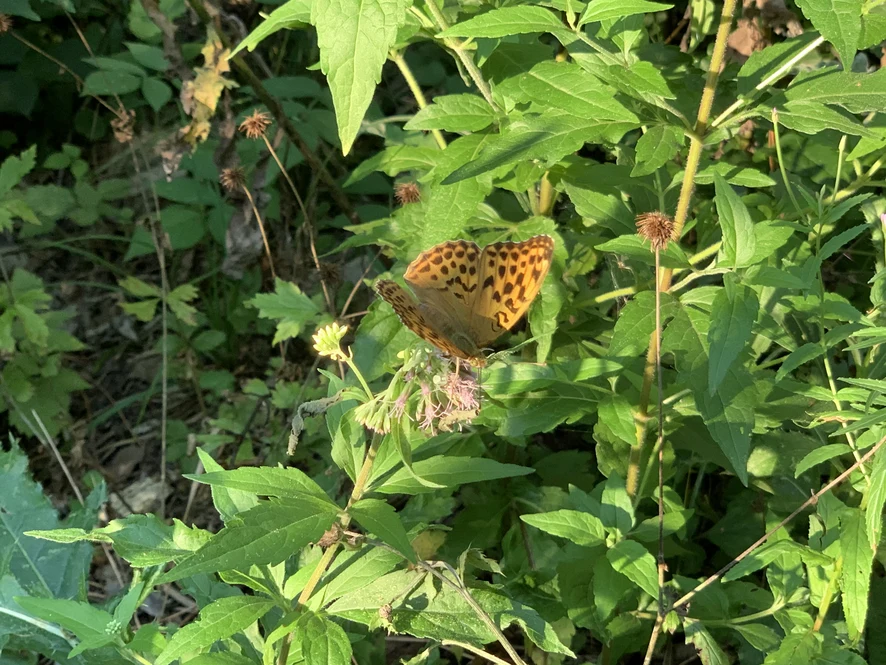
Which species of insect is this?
Argynnis paphia
